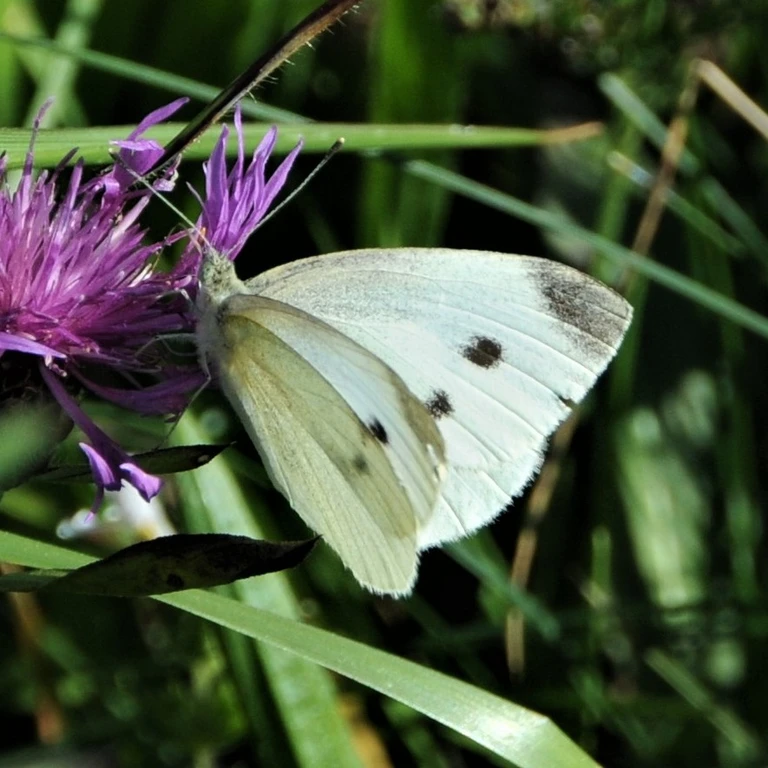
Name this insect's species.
Pieris rapae
